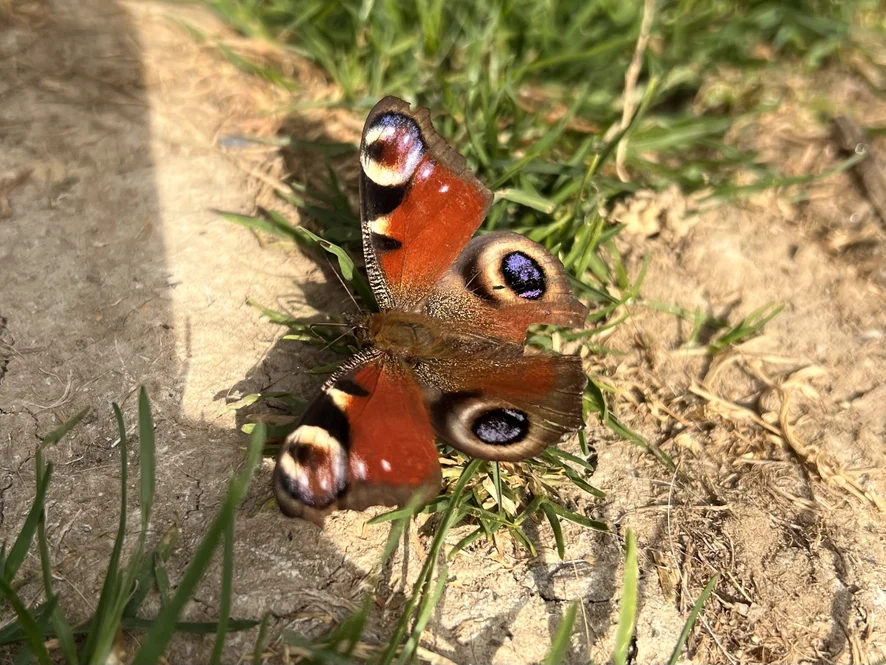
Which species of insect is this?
Aglais io
